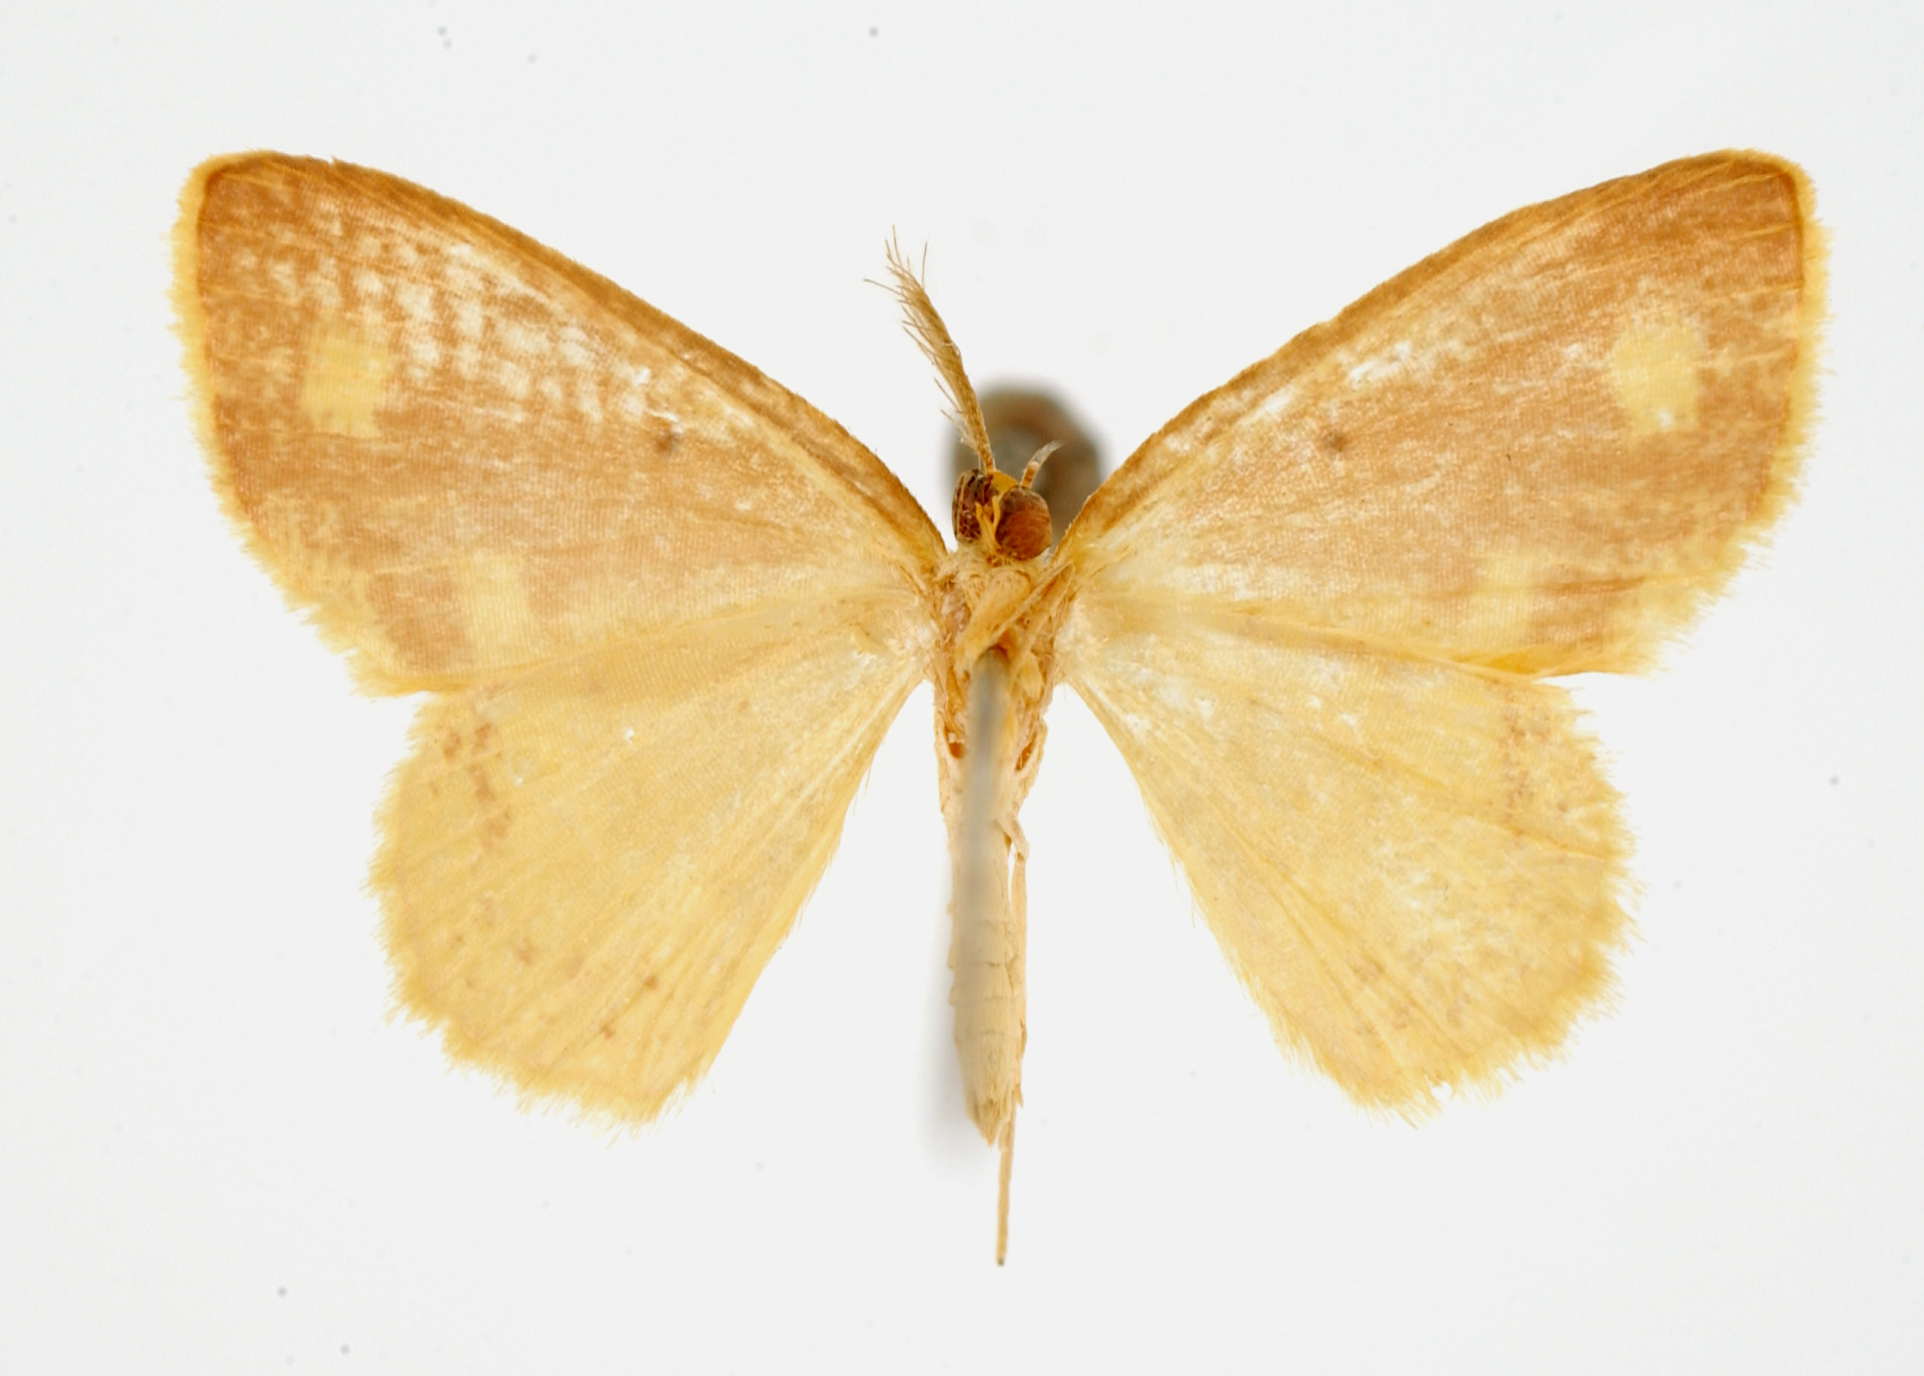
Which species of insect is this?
Cambogia zenobia
